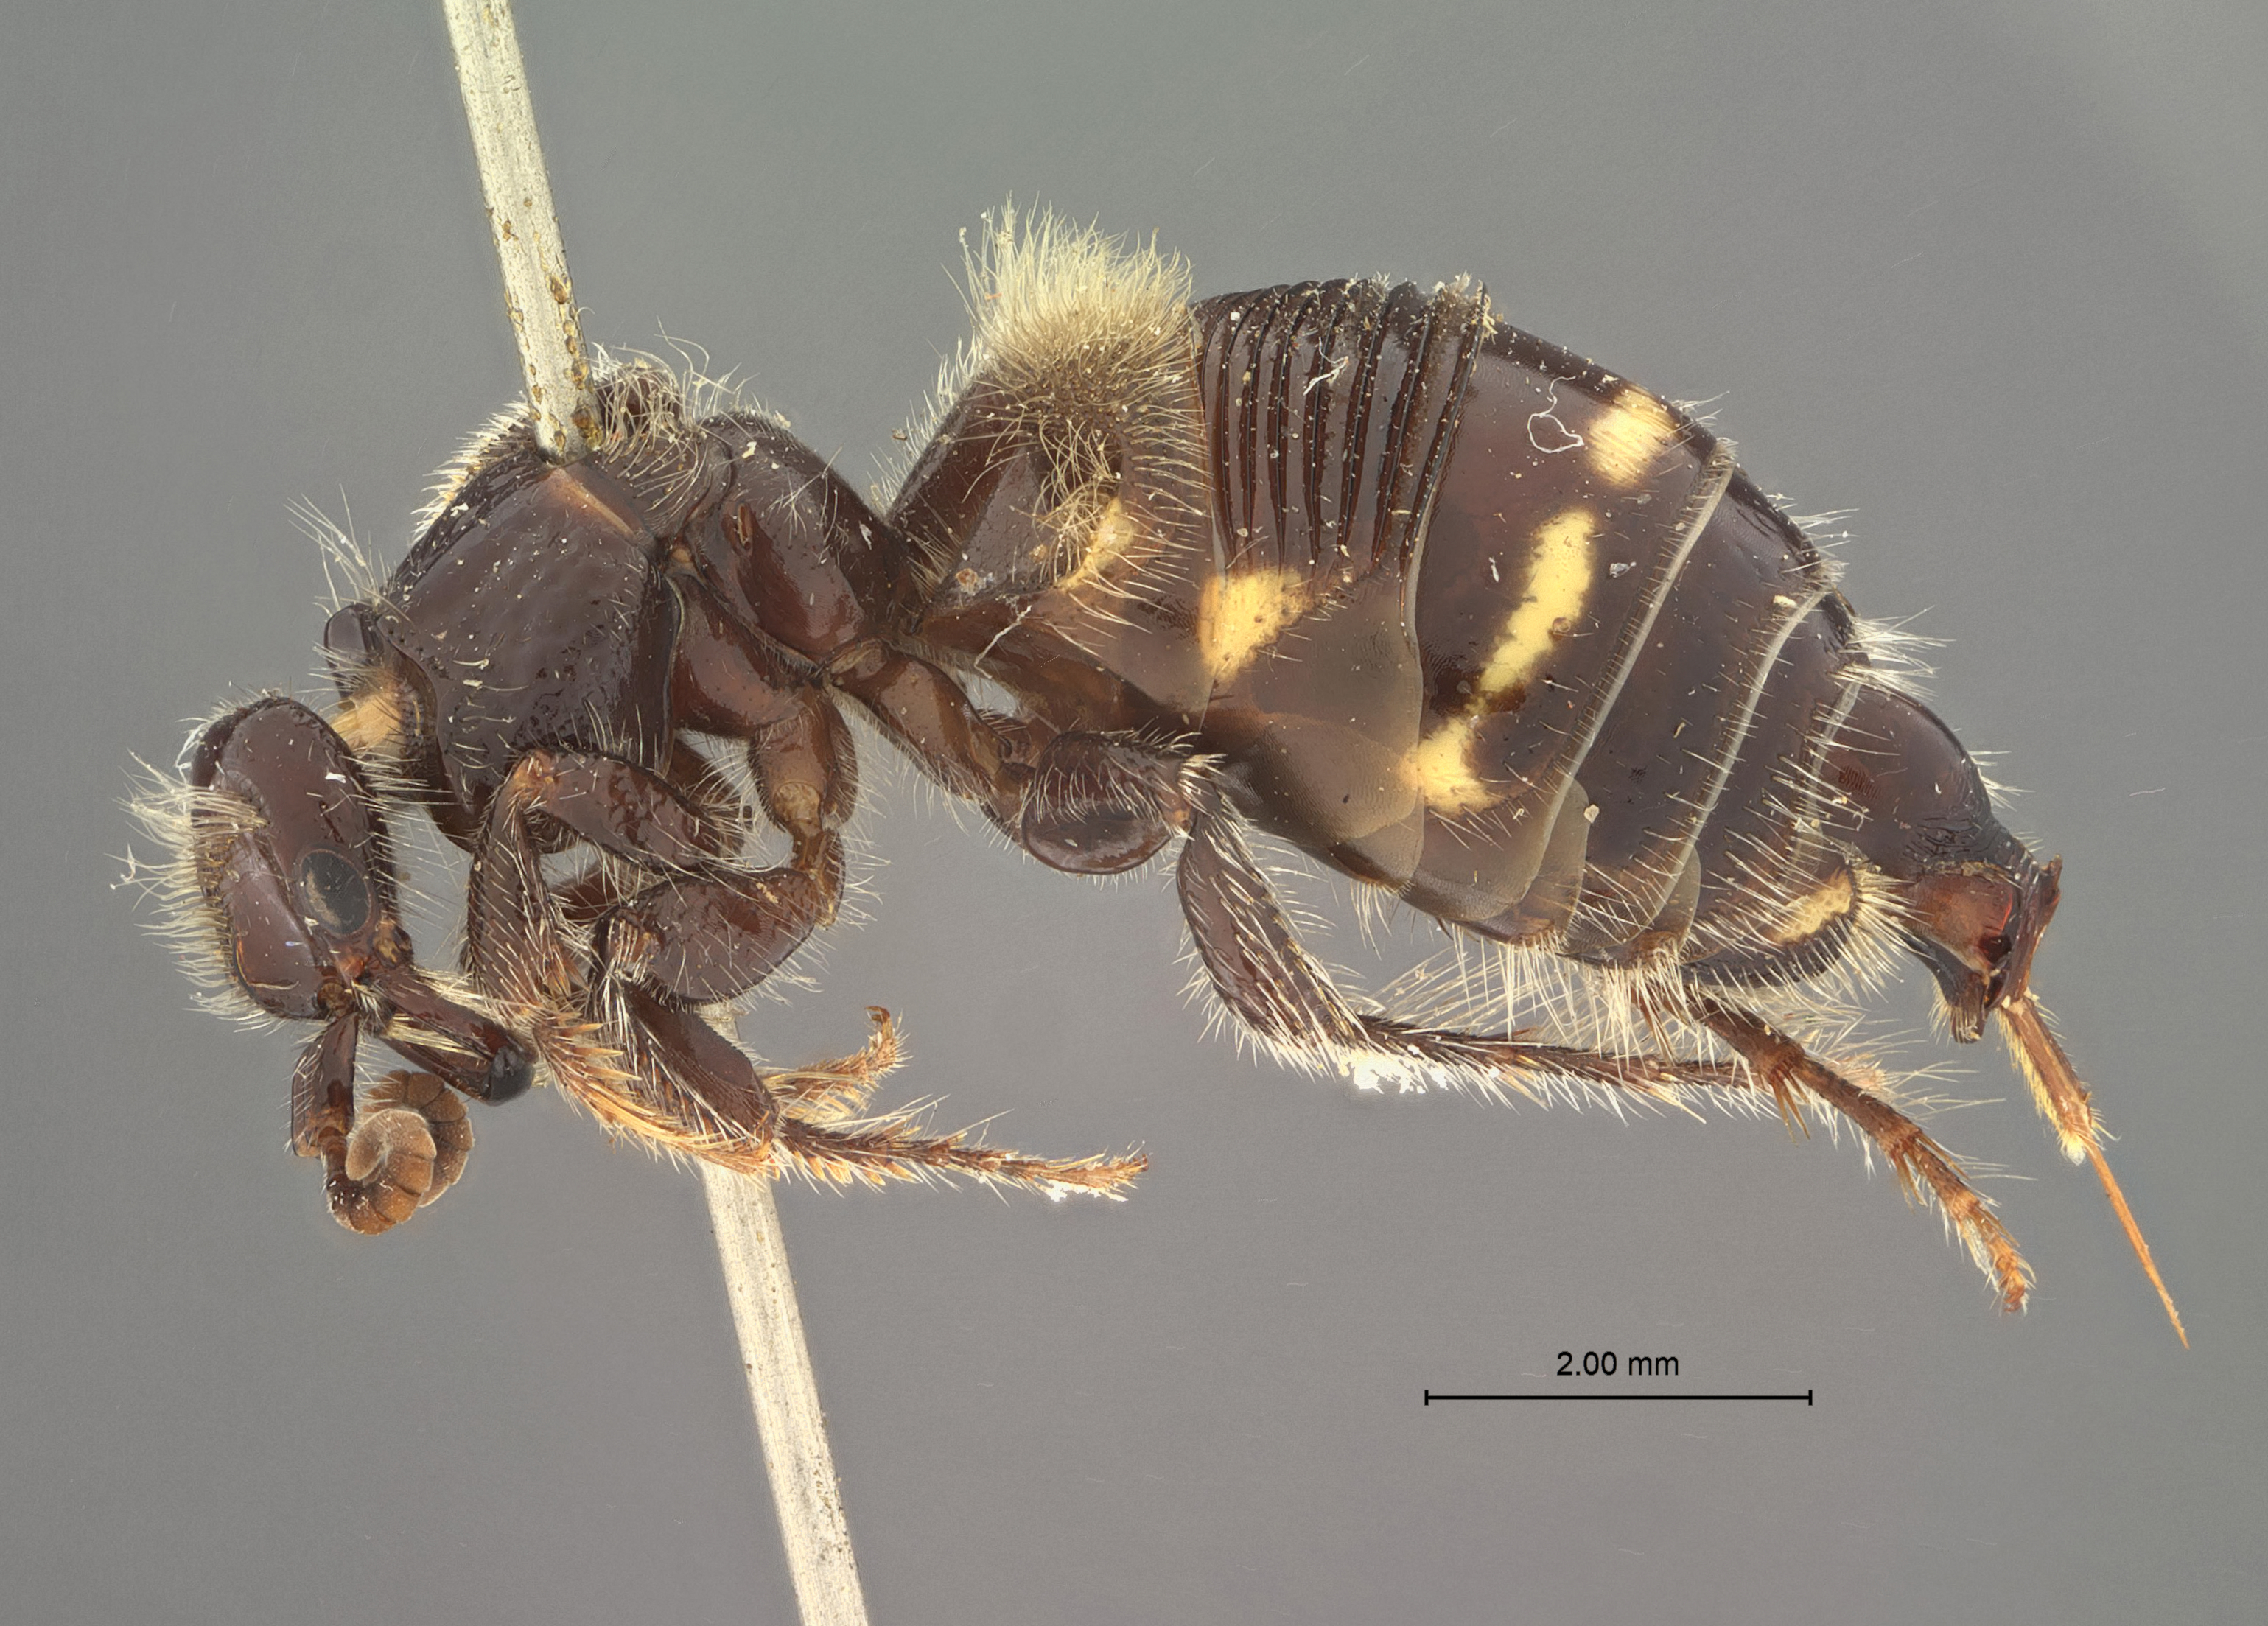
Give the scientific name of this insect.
Thynnus bakeri
